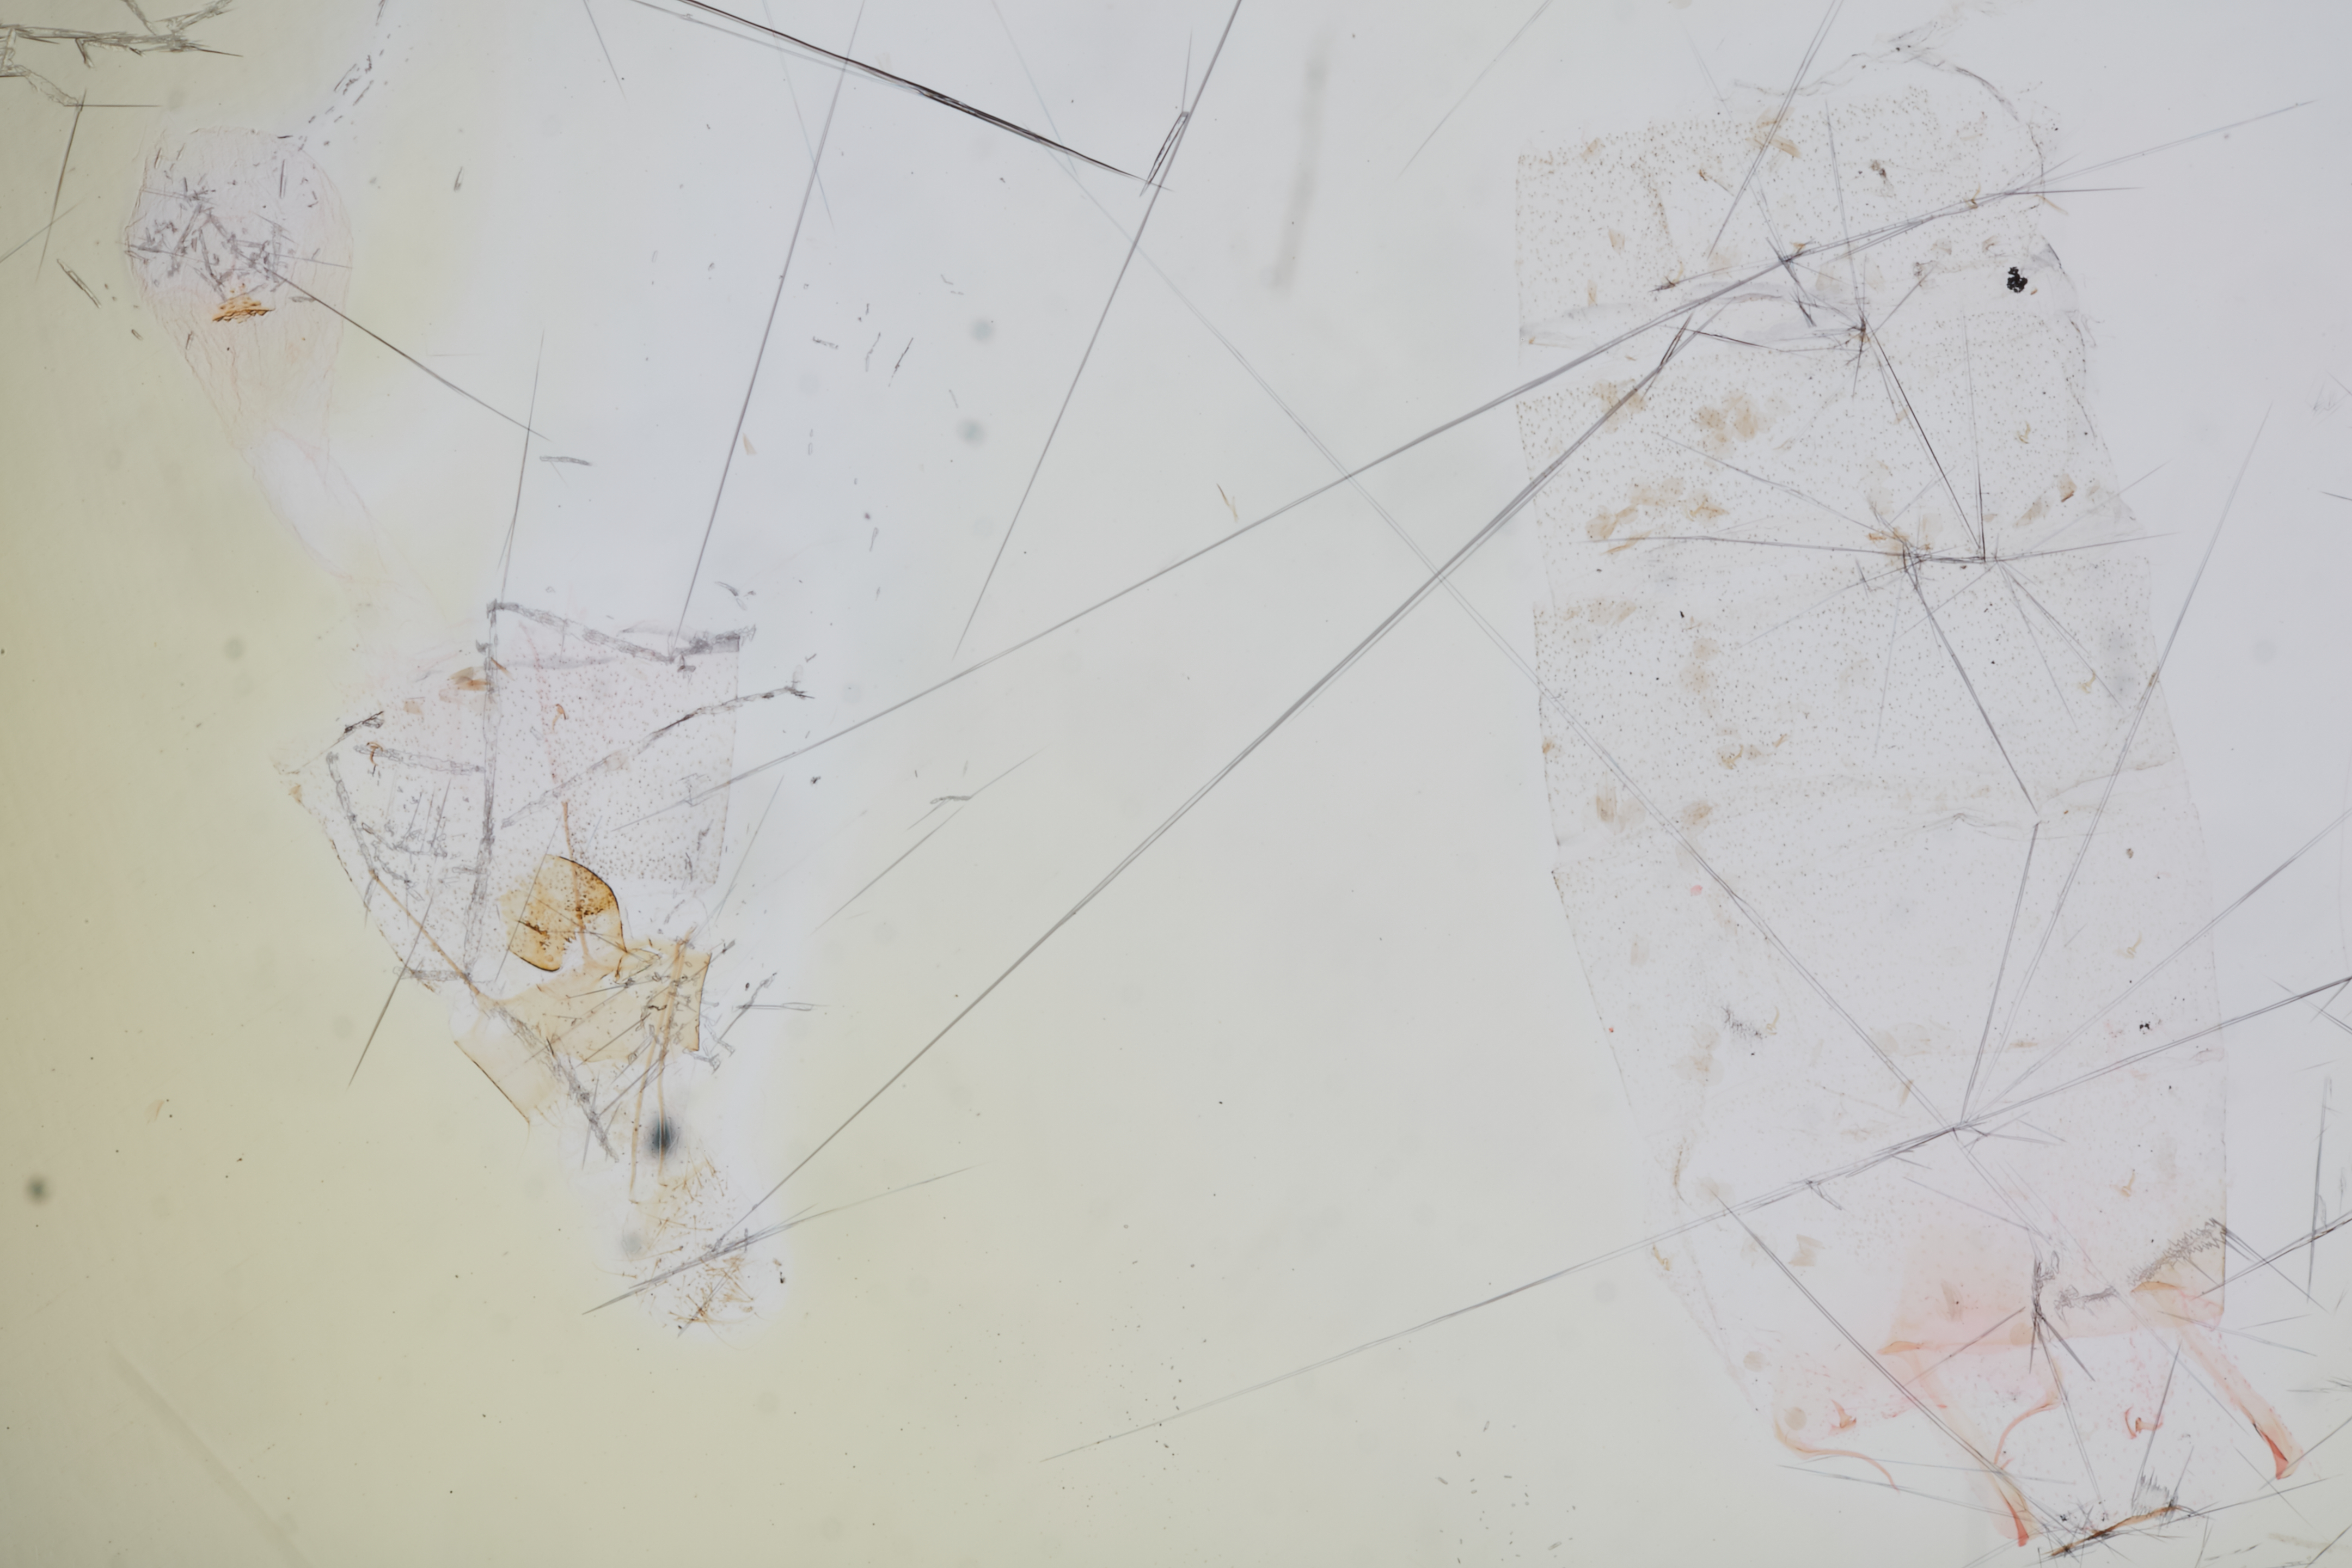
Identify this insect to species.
Depressaria palousella
